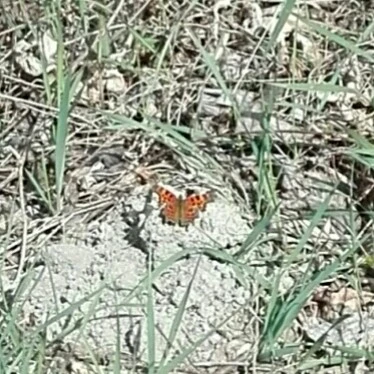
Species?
Polygonia c-album
